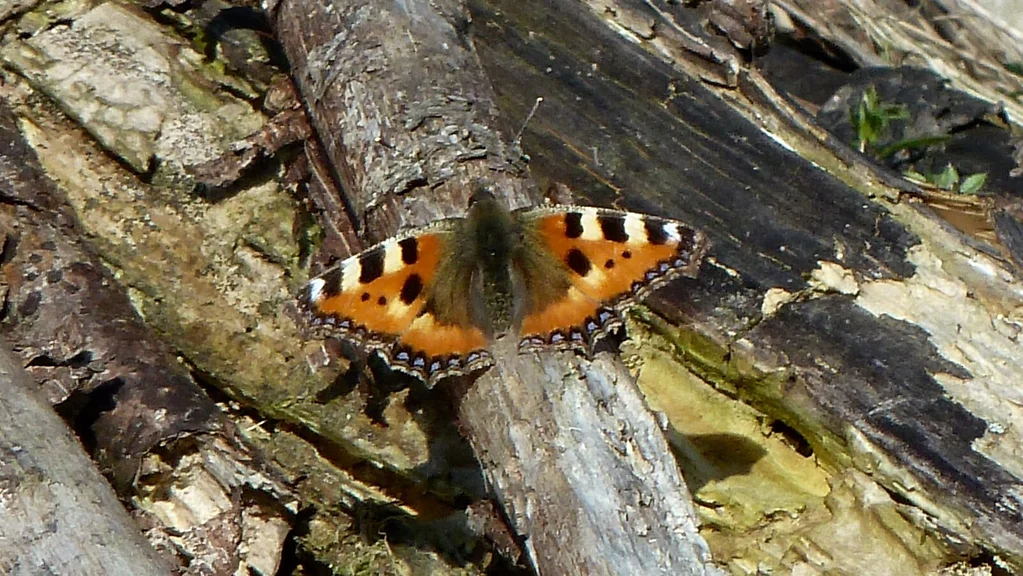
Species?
Aglais urticae
